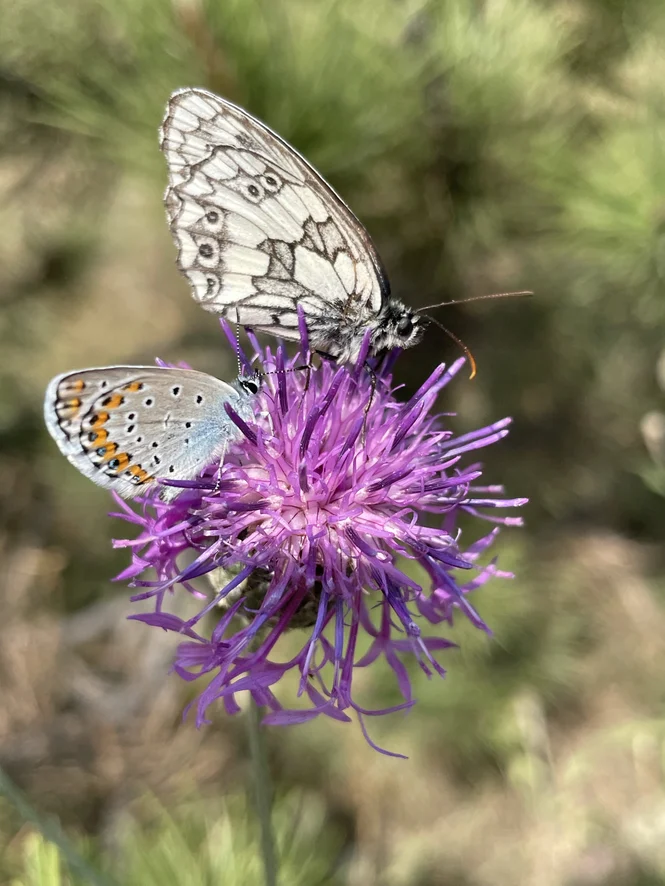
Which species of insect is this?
Melanargia galathea
